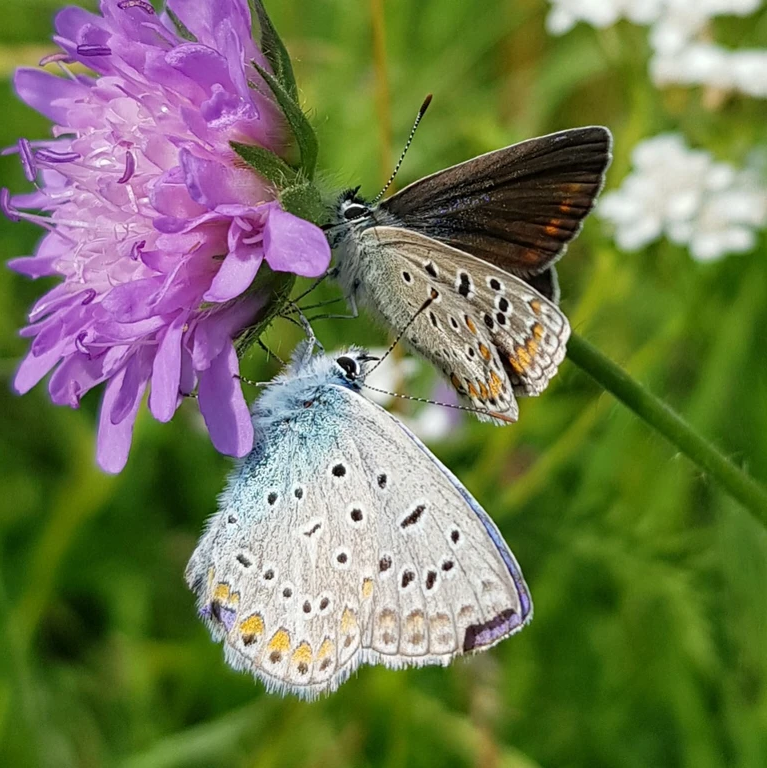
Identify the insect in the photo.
Polyommatus icarus
